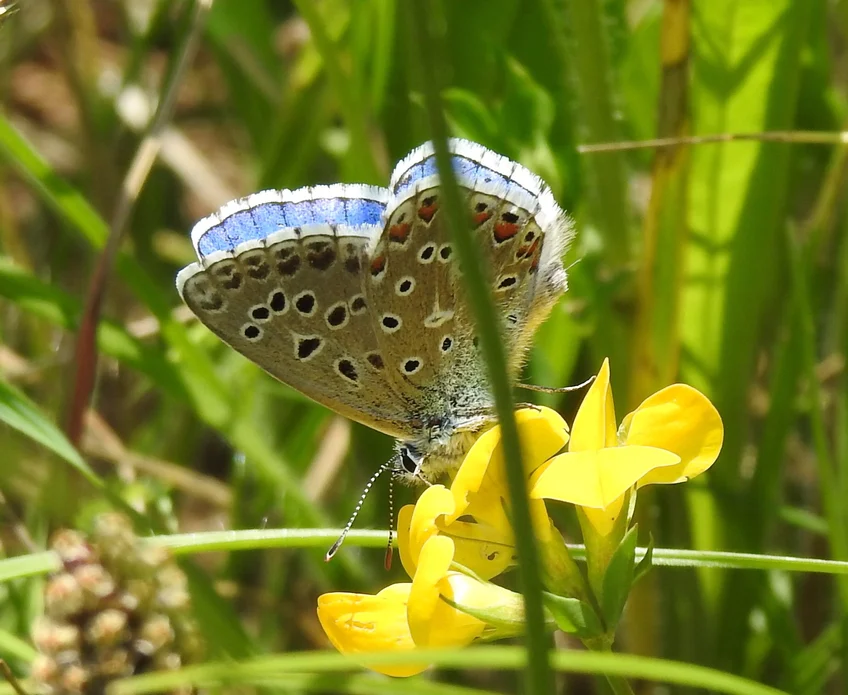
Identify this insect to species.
Lysandra bellargus
